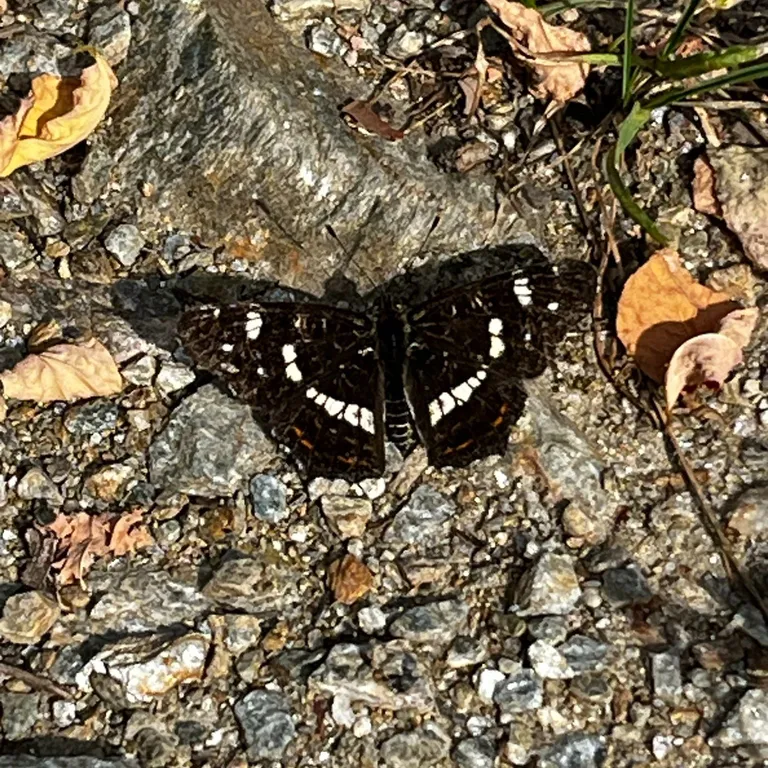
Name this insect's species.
Araschnia levana
